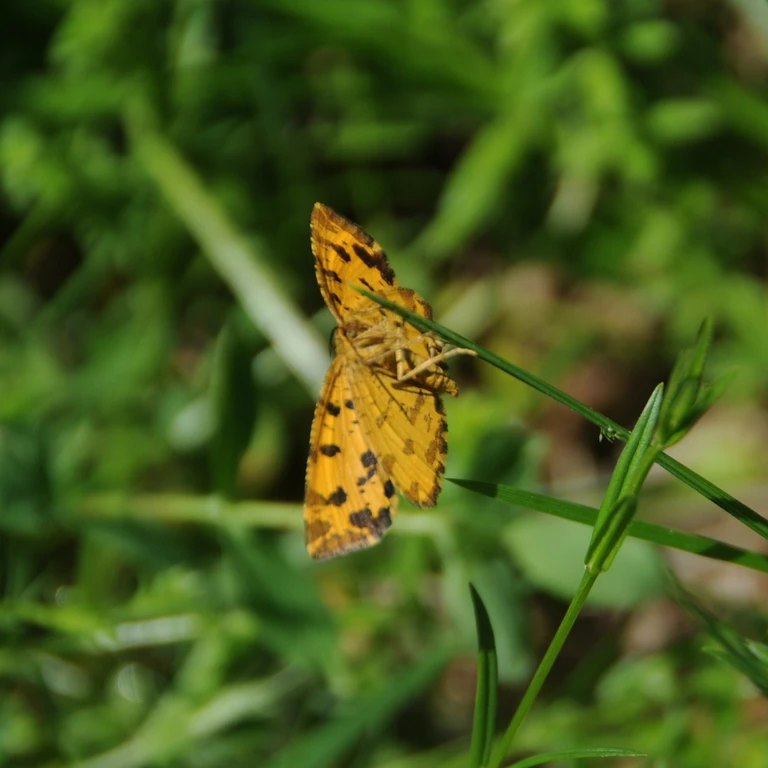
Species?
Pseudopanthera macularia
